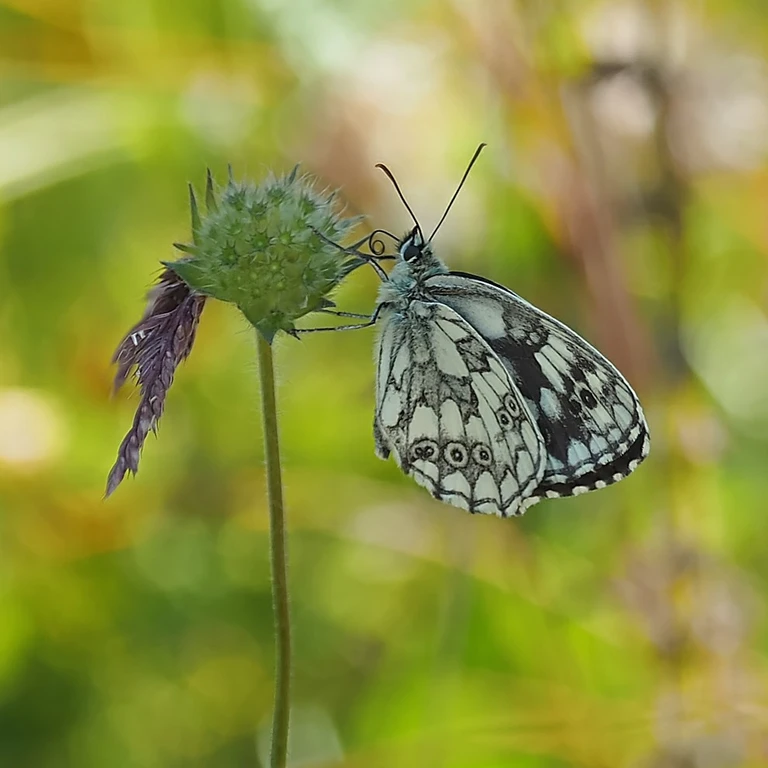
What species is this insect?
Melanargia galathea
